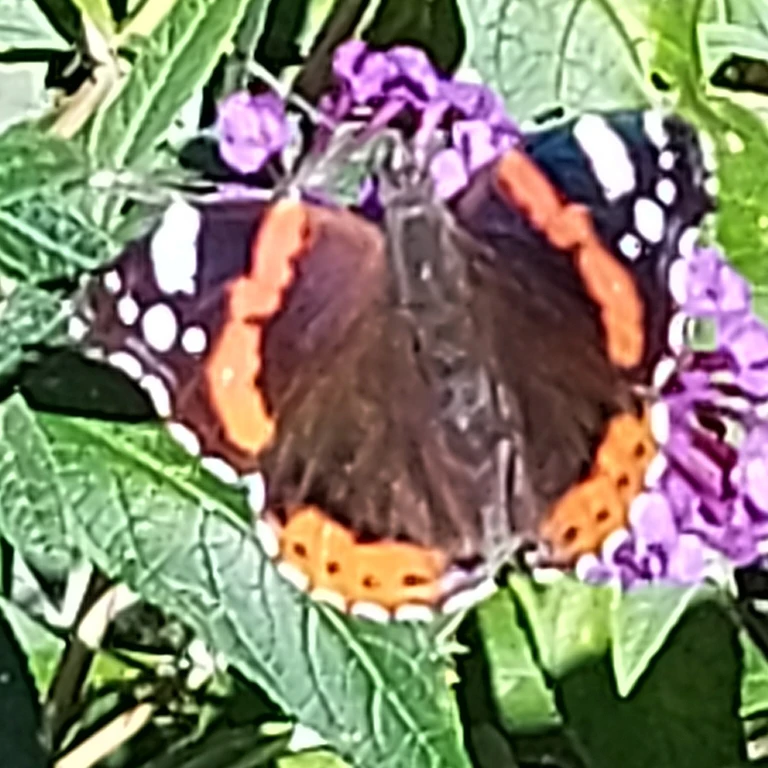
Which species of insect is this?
Vanessa atalanta
